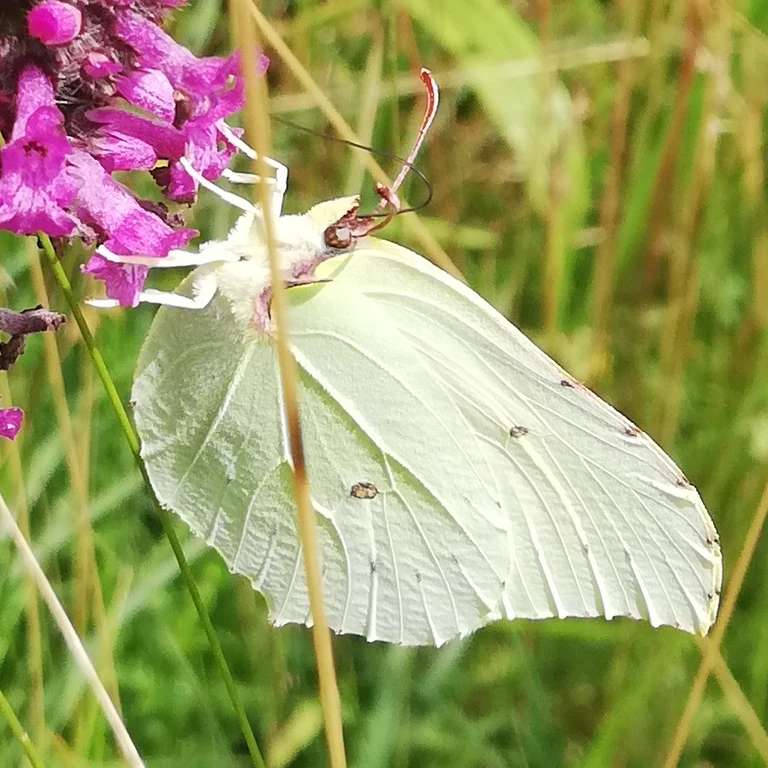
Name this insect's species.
Gonepteryx rhamni
